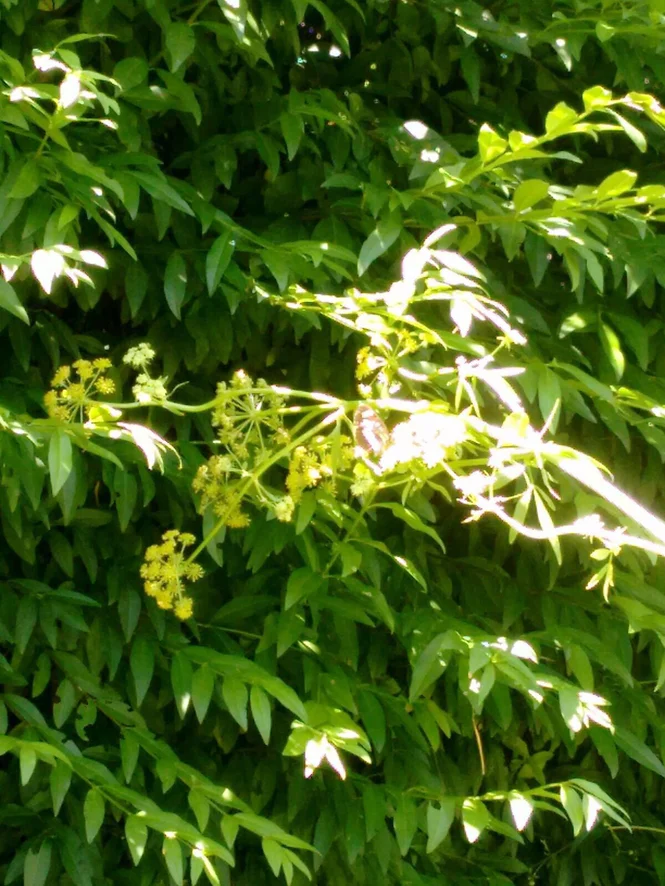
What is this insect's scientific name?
Neptis rivularis
